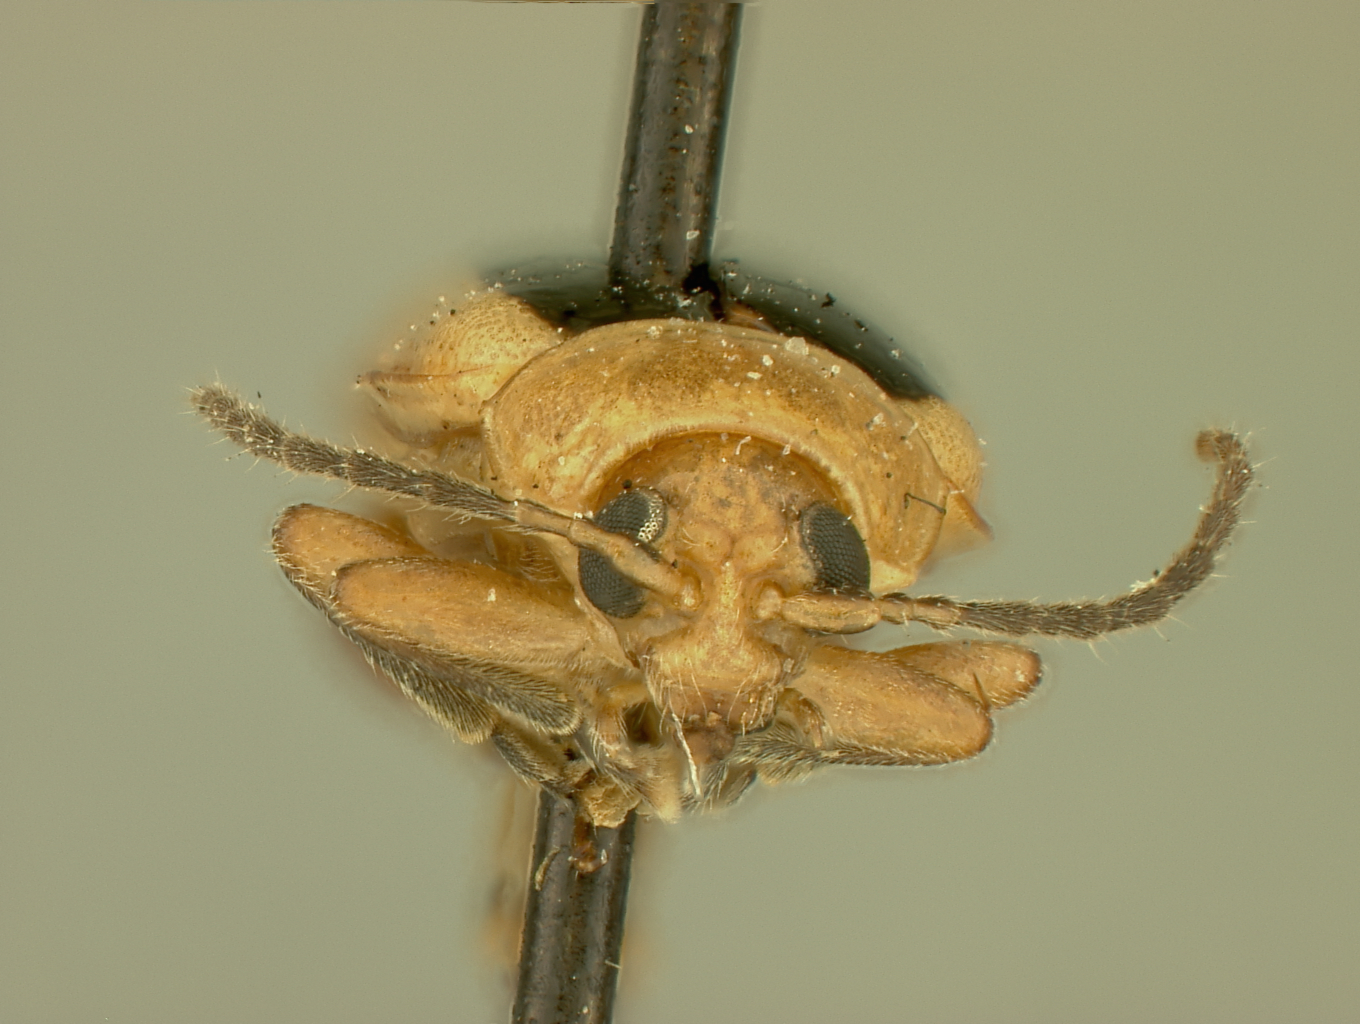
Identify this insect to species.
Disonycha dorsata
